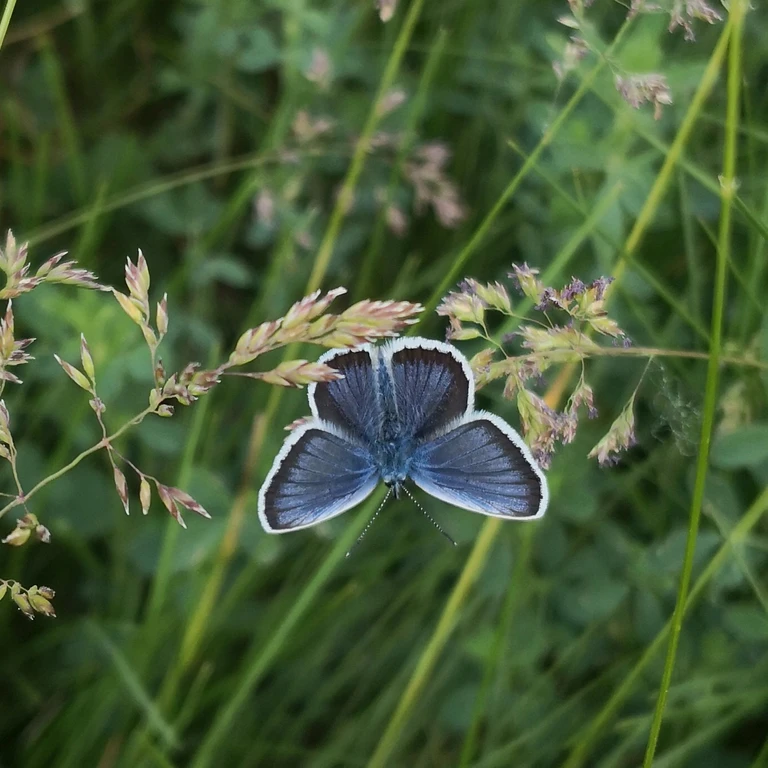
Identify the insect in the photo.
Plebejus argus
